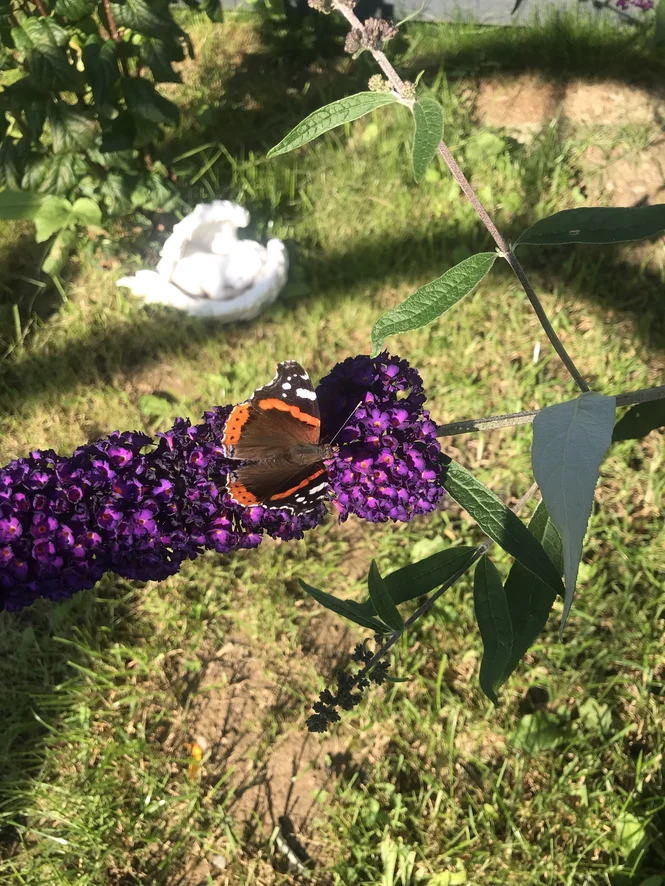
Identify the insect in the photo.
Vanessa atalanta
